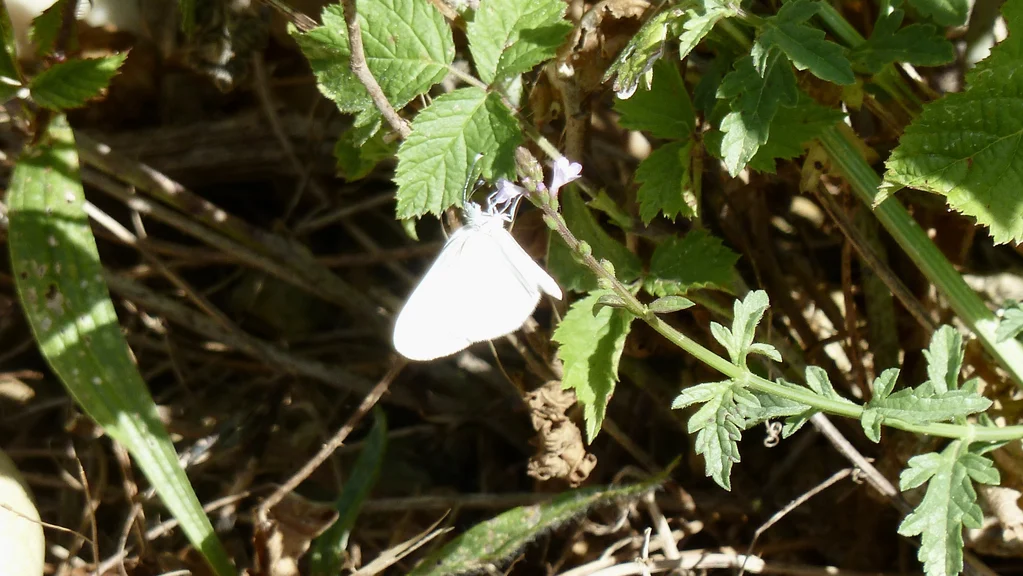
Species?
Leptidea sinapis/juvernica
